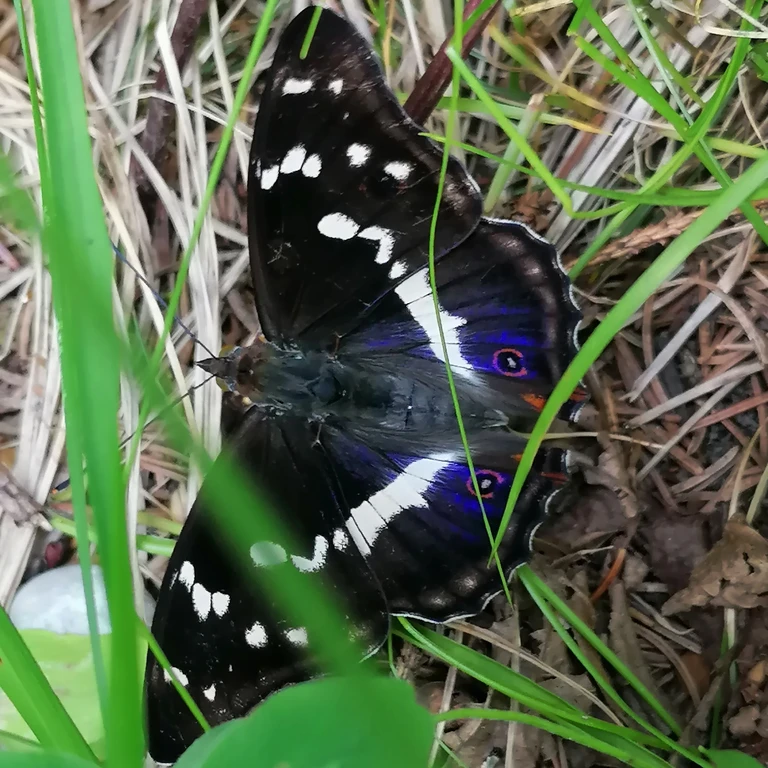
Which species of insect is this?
Apatura iris
